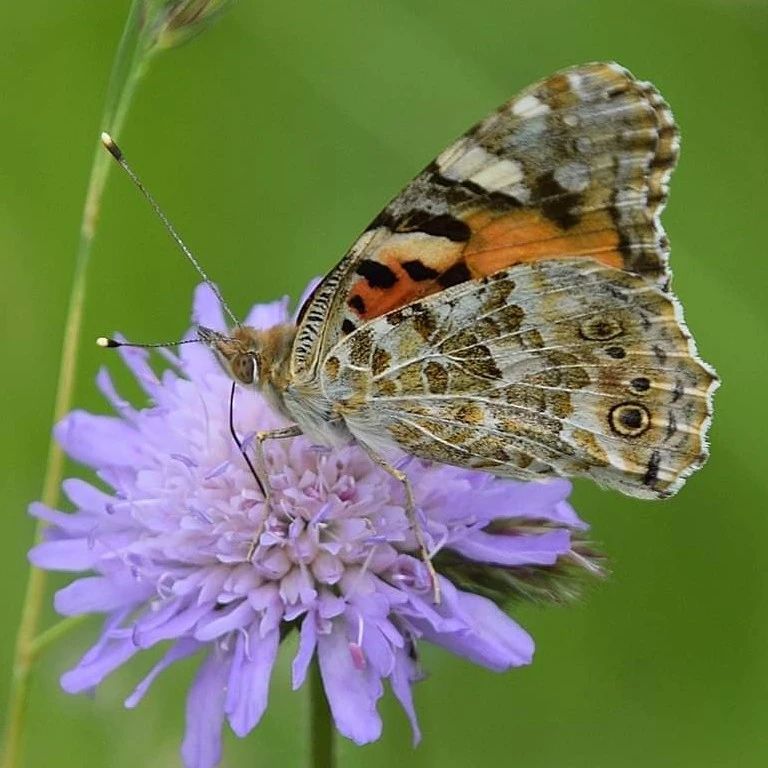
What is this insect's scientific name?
Vanessa cardui
